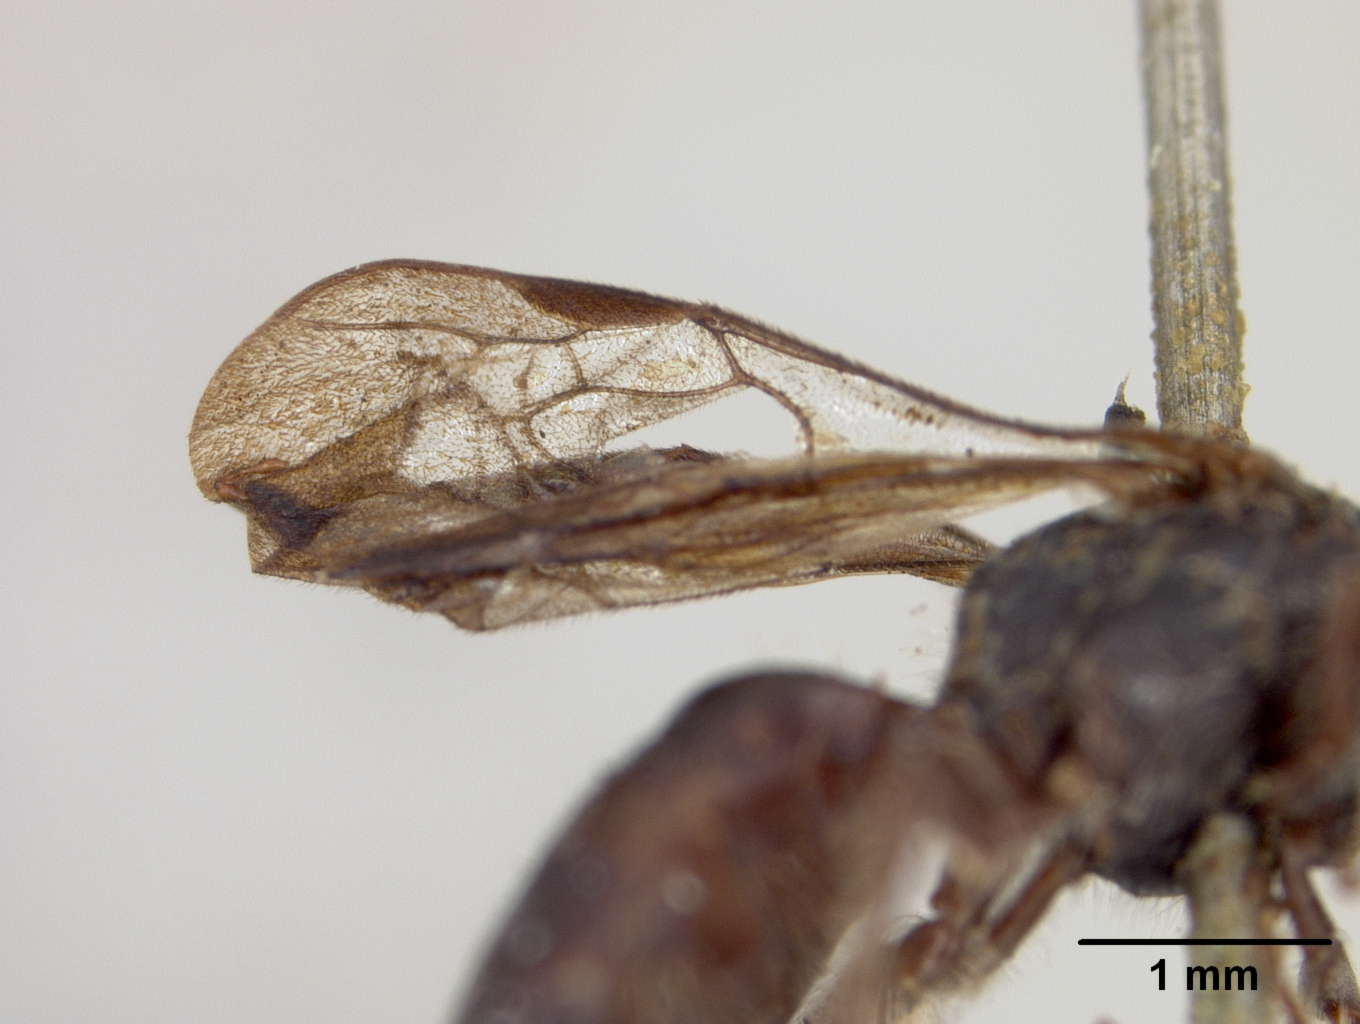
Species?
Halictus scintillans
